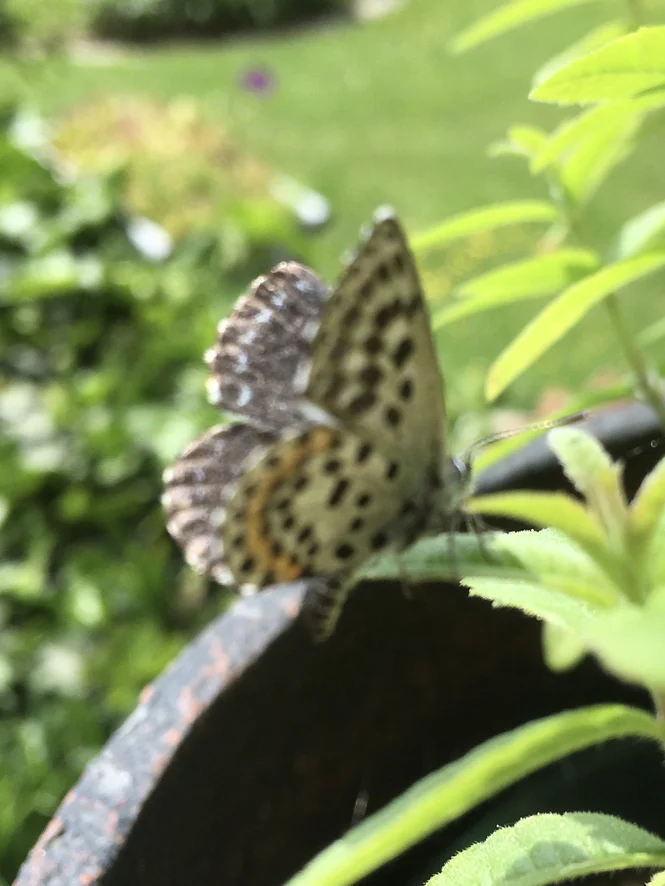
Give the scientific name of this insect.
Scolitantides orion
